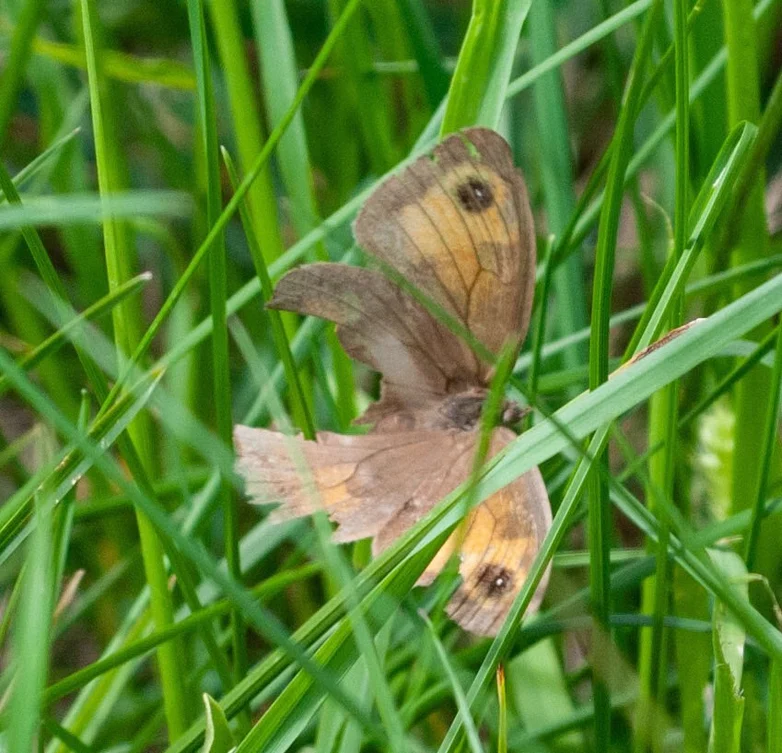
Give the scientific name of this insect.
Maniola jurtina
